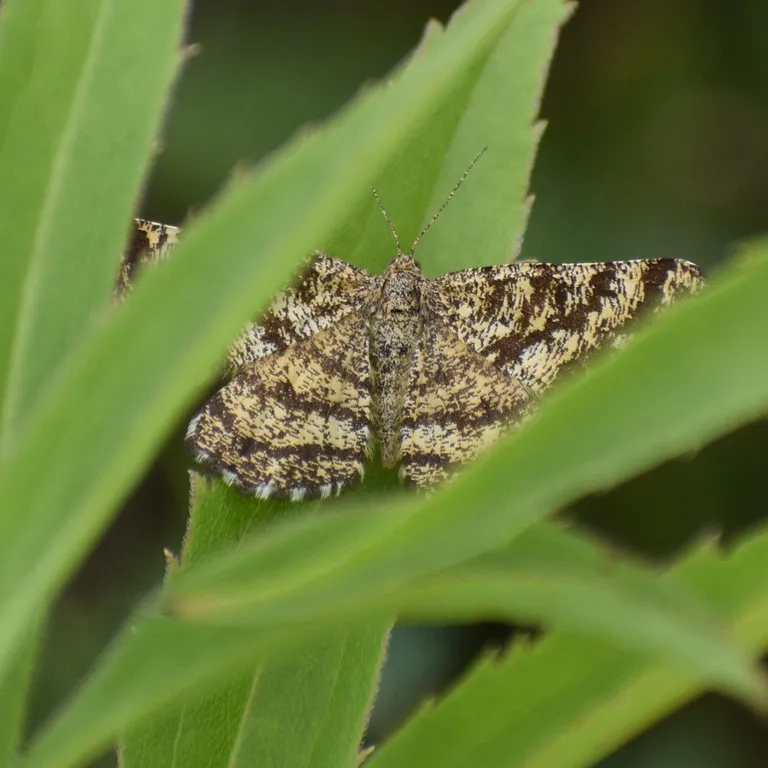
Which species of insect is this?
Ematurga atomaria
